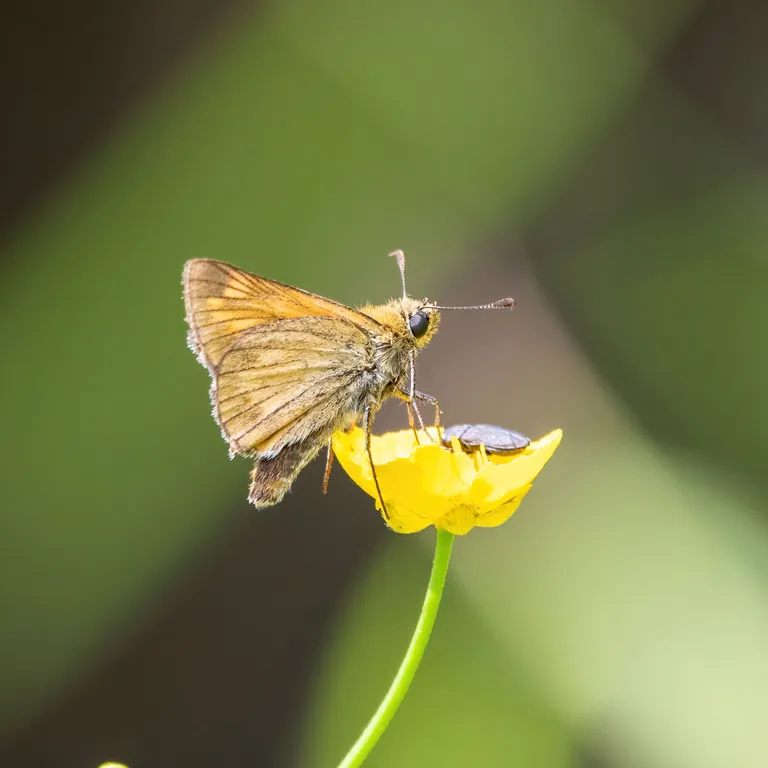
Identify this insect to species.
Ochlodes sylvanus (also Ochlodes venata)
